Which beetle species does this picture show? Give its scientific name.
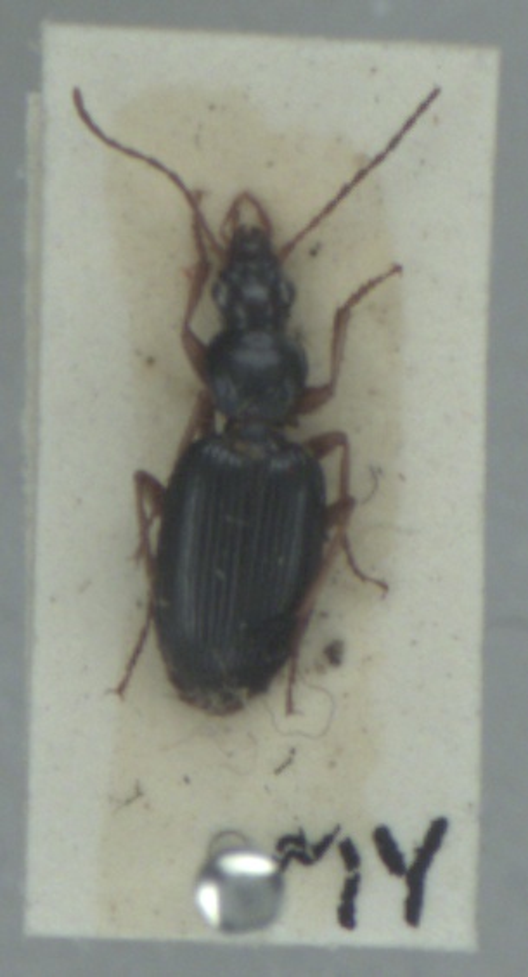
Paranchus albipes
